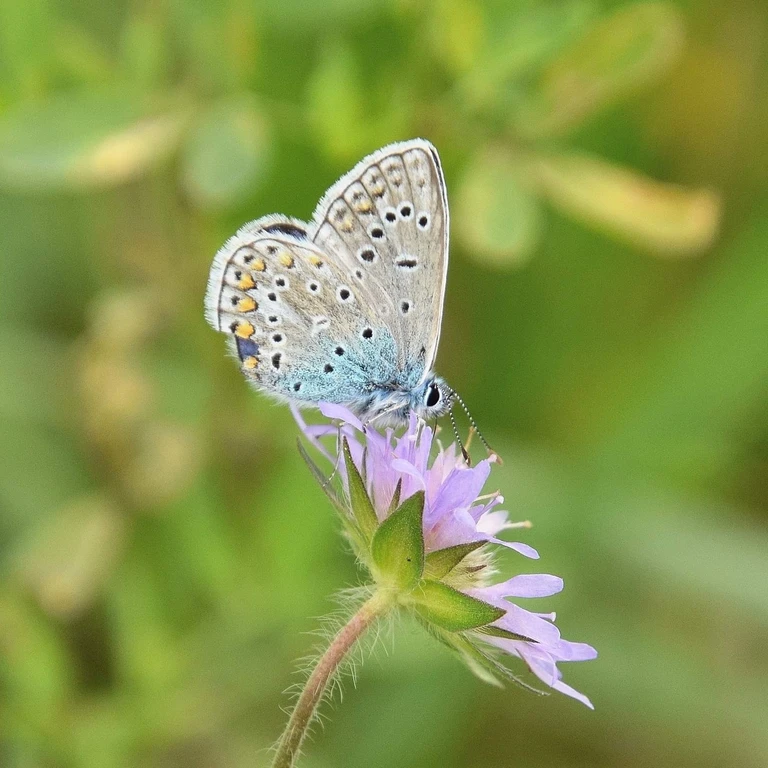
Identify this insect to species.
Polyommatus icarus
